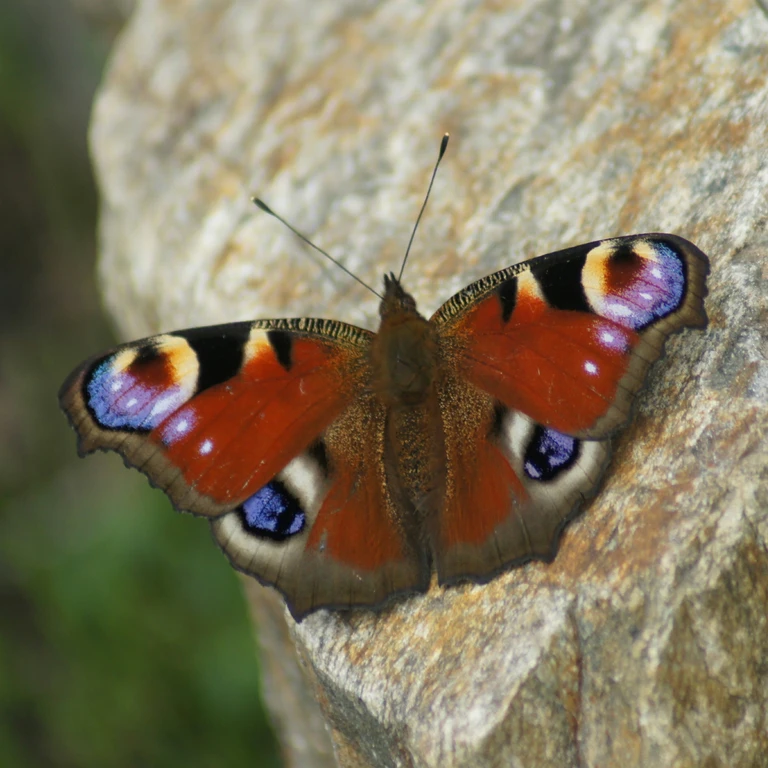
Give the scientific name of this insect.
Aglais io
